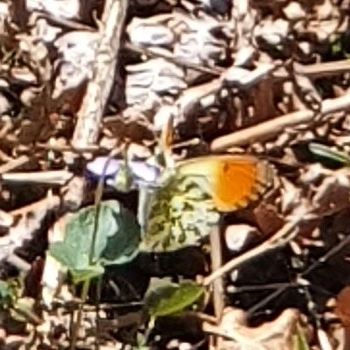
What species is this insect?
Anthocharis cardamines
